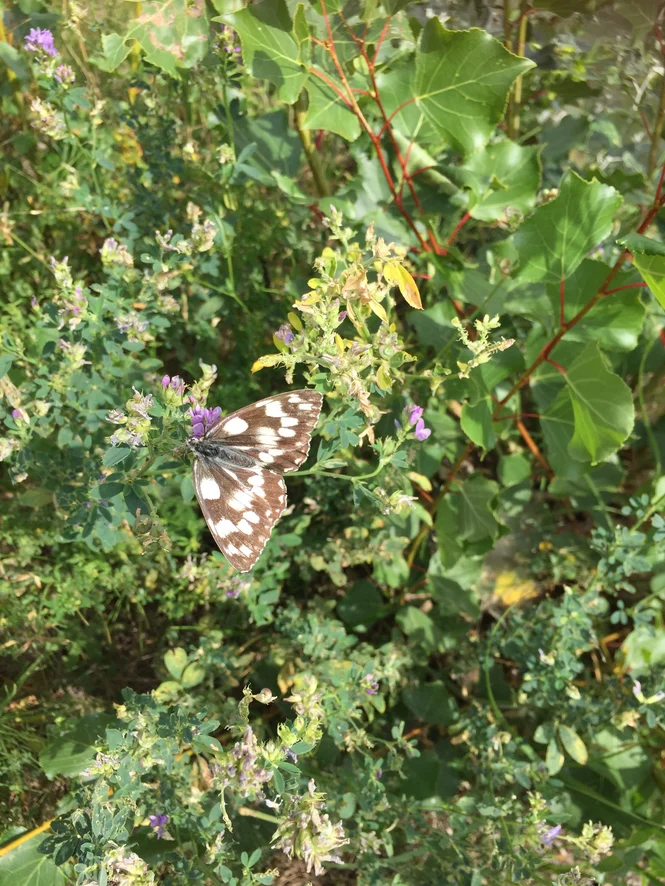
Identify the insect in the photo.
Melanargia galathea
